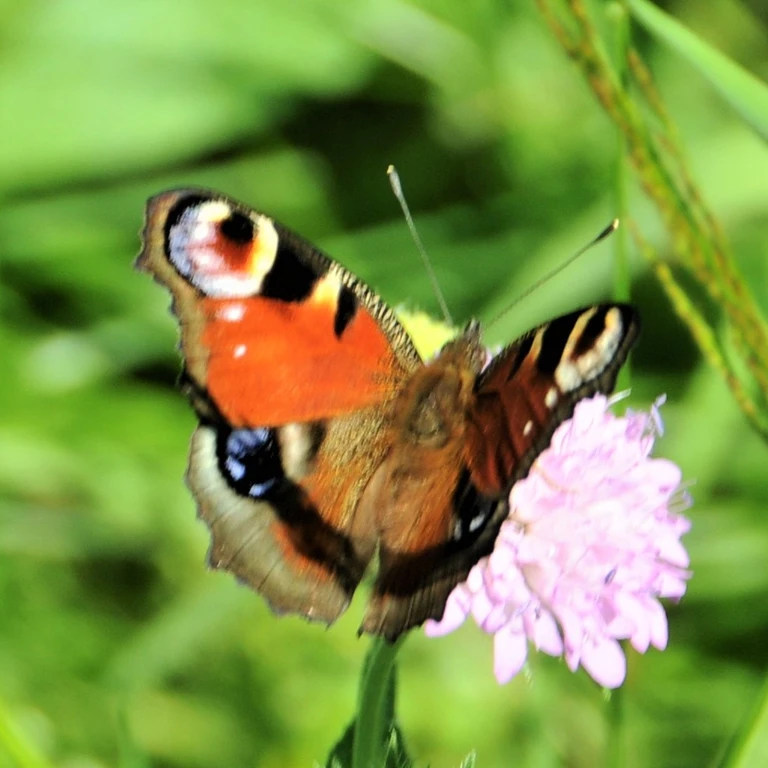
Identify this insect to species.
Aglais io
